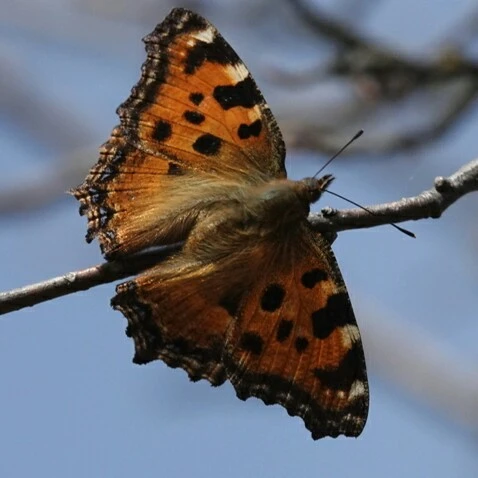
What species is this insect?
Nymphalis polychloros
